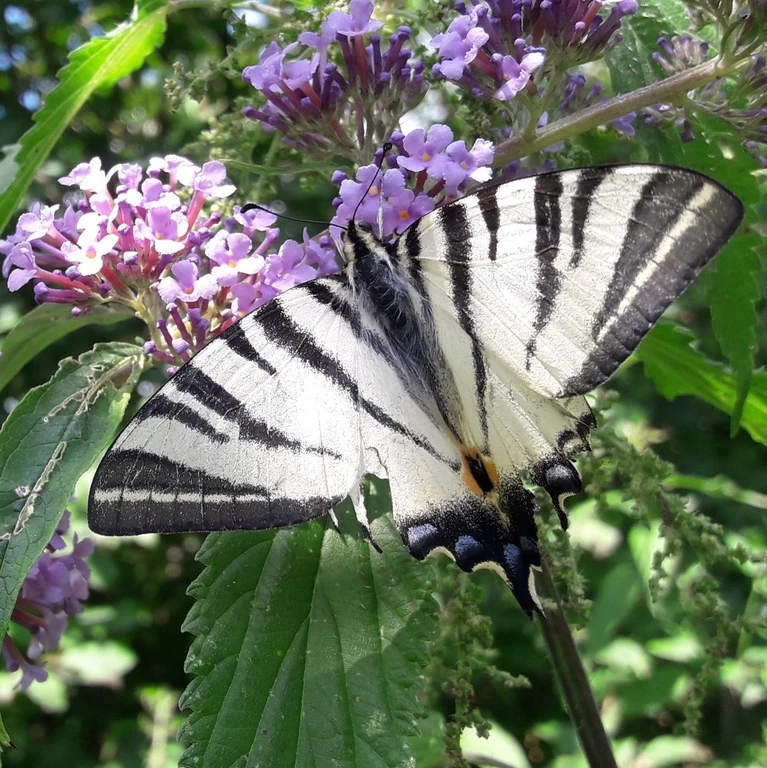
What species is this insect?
Iphiclides podalirius
